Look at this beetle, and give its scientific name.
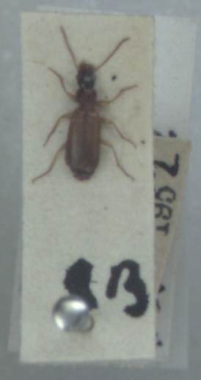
Paradromius linearis
